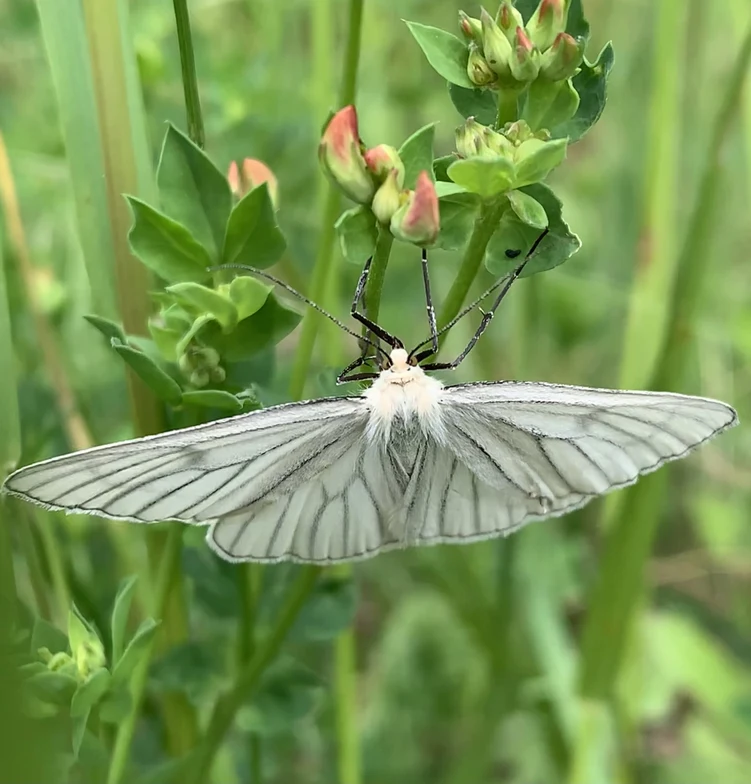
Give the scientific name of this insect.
Siona lineata
